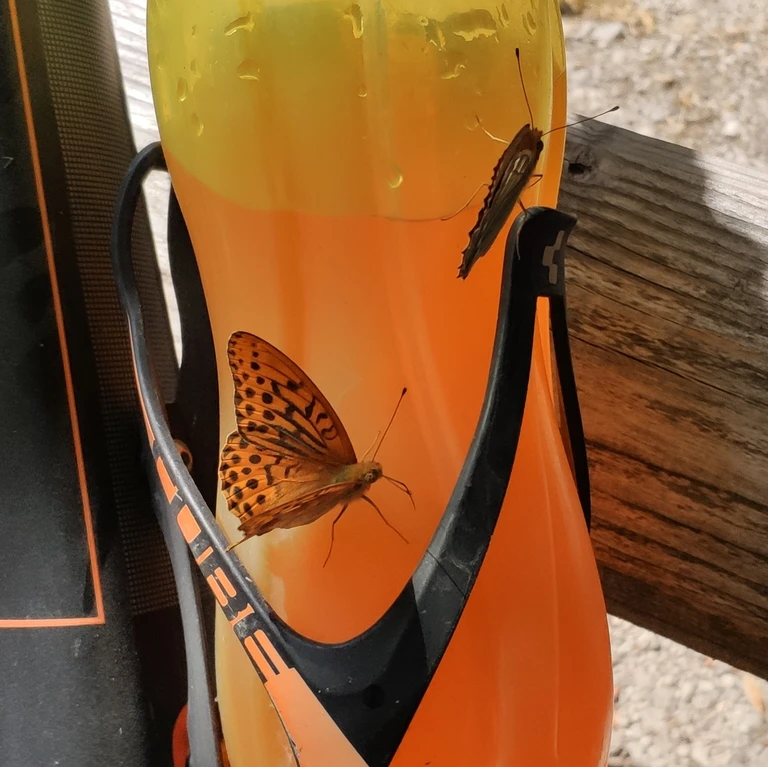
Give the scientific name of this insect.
Argynnis paphia
